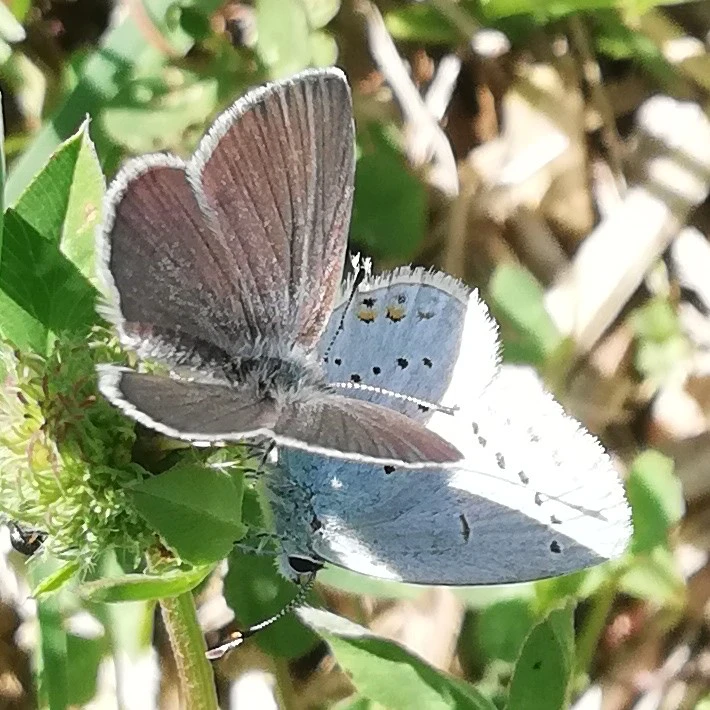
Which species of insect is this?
Cupido argiades (also Elkalyce argiades)
